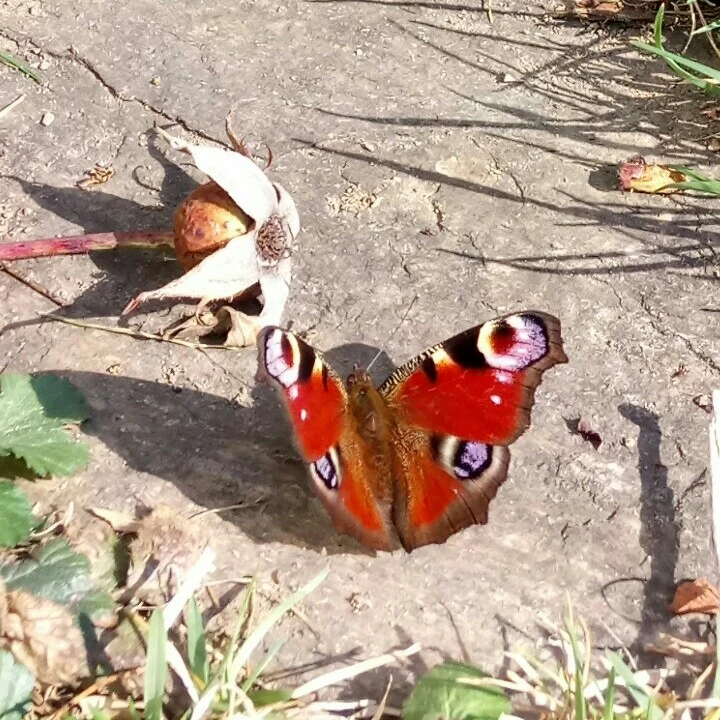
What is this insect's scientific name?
Aglais io
